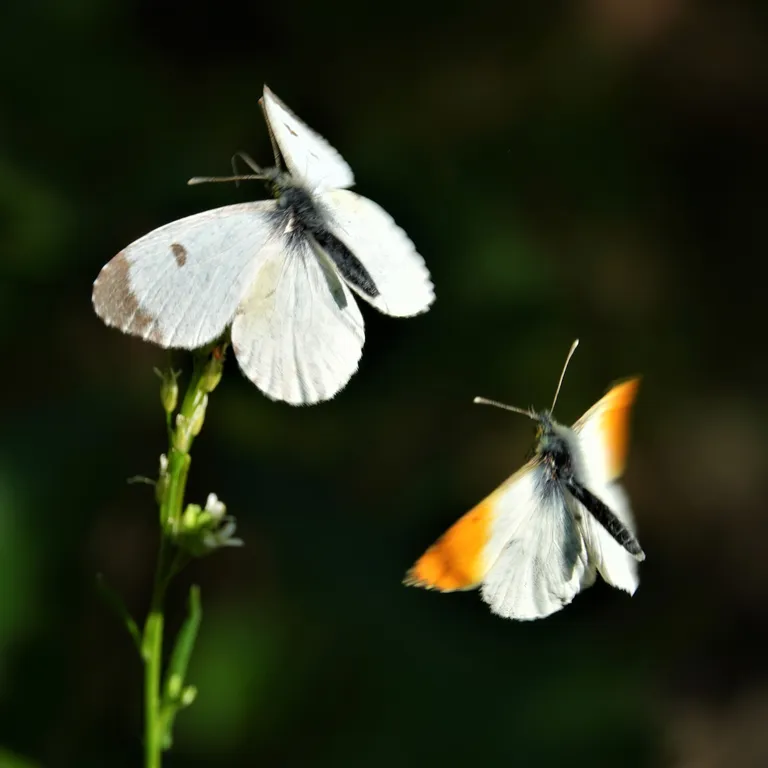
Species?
Anthocharis cardamines
